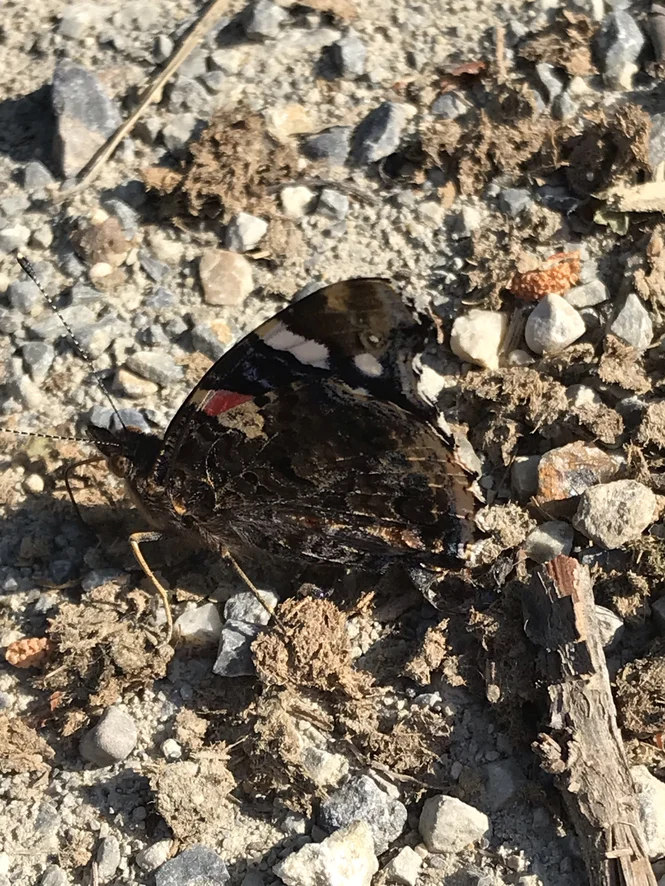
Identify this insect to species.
Vanessa atalanta
